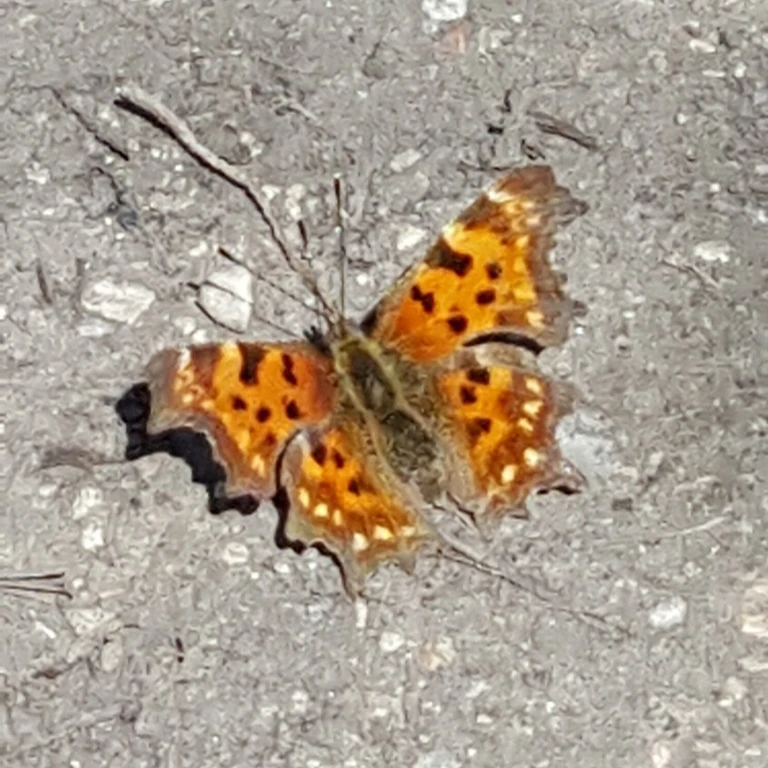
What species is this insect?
Polygonia c-album
